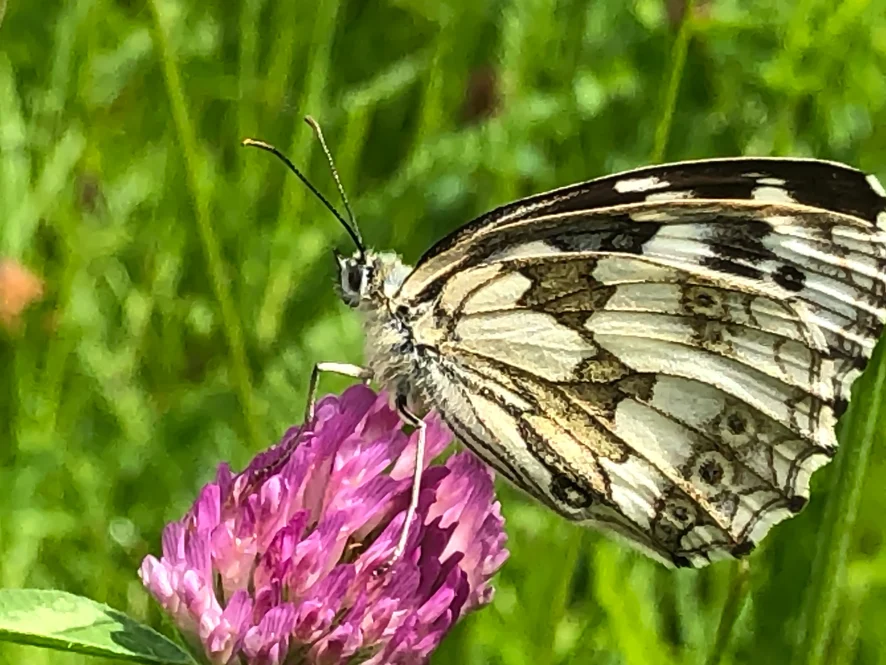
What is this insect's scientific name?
Melanargia galathea
